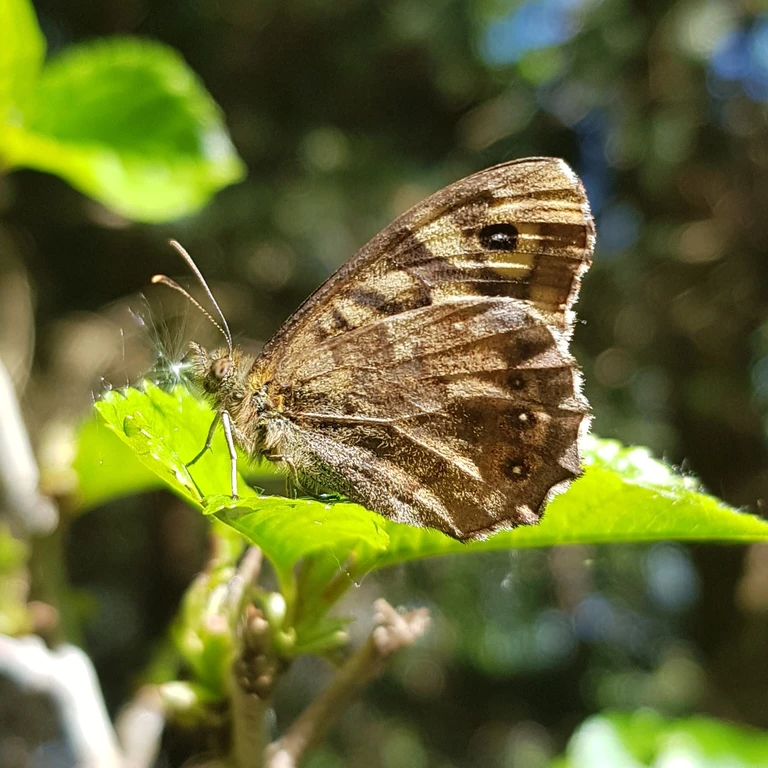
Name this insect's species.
Pararge aegeria
